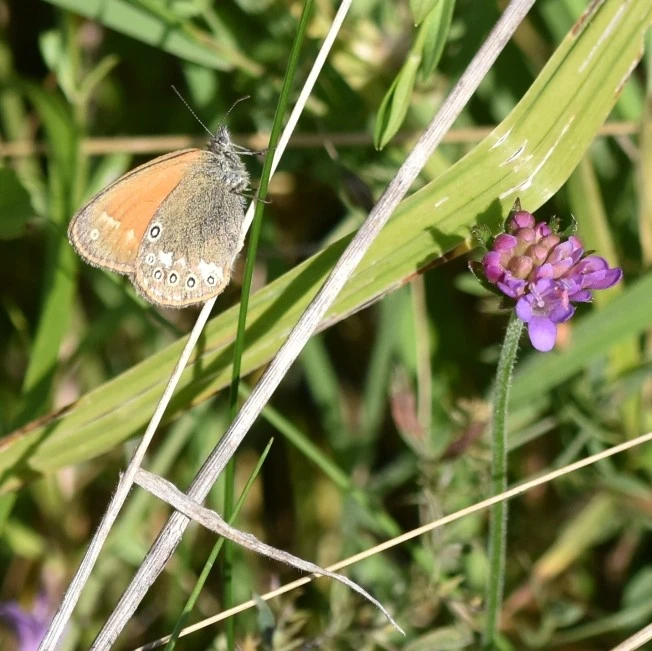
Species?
Coenonympha glycerion (also Coenonympha iphis)
